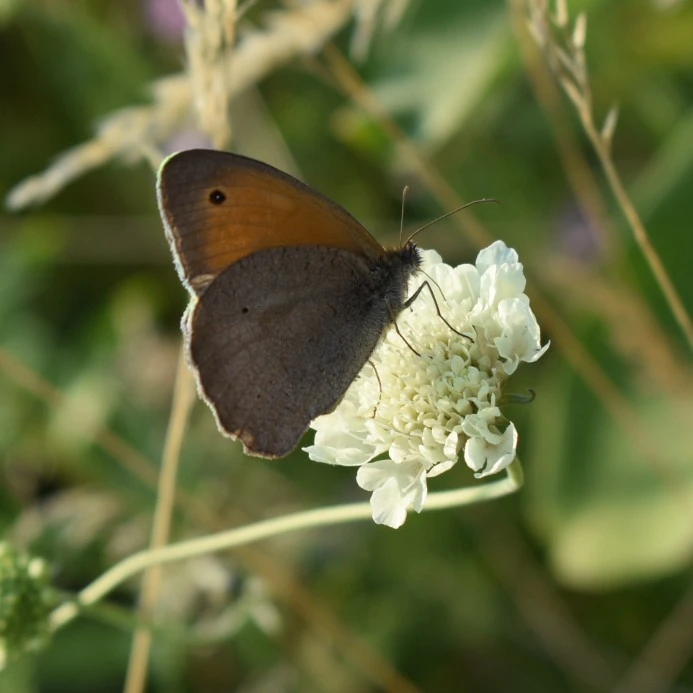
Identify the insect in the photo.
Maniola jurtina
